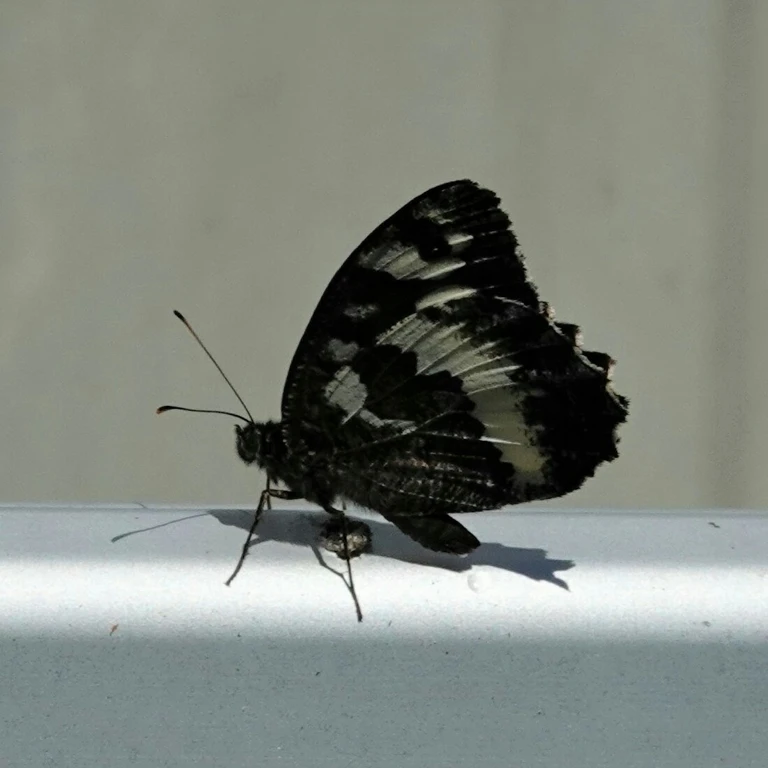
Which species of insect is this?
Brintesia circe
